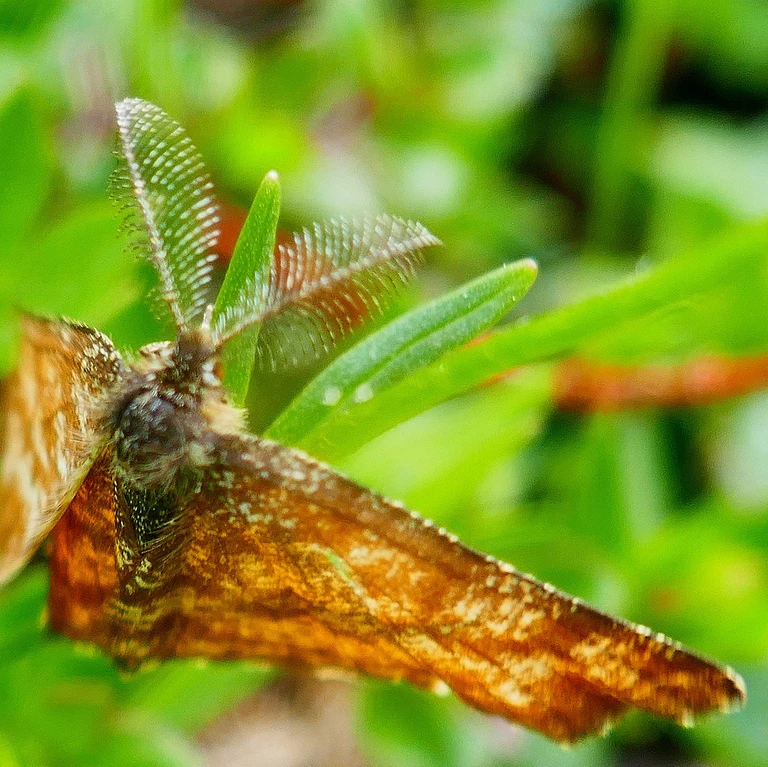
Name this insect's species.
Ematurga atomaria
